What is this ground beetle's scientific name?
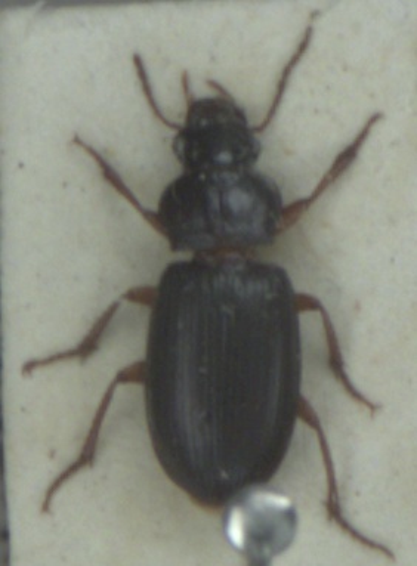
Ophonus rufibarbis
